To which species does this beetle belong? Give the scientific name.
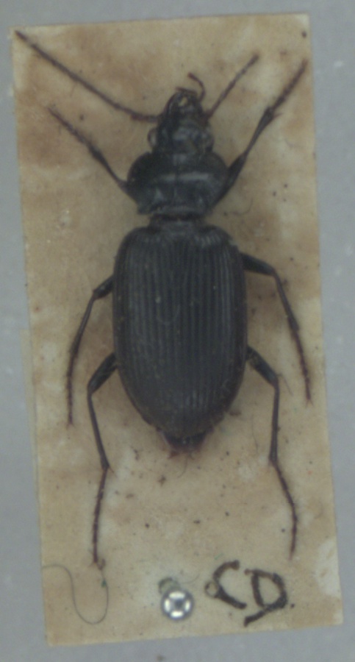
Nebria brevicollis
